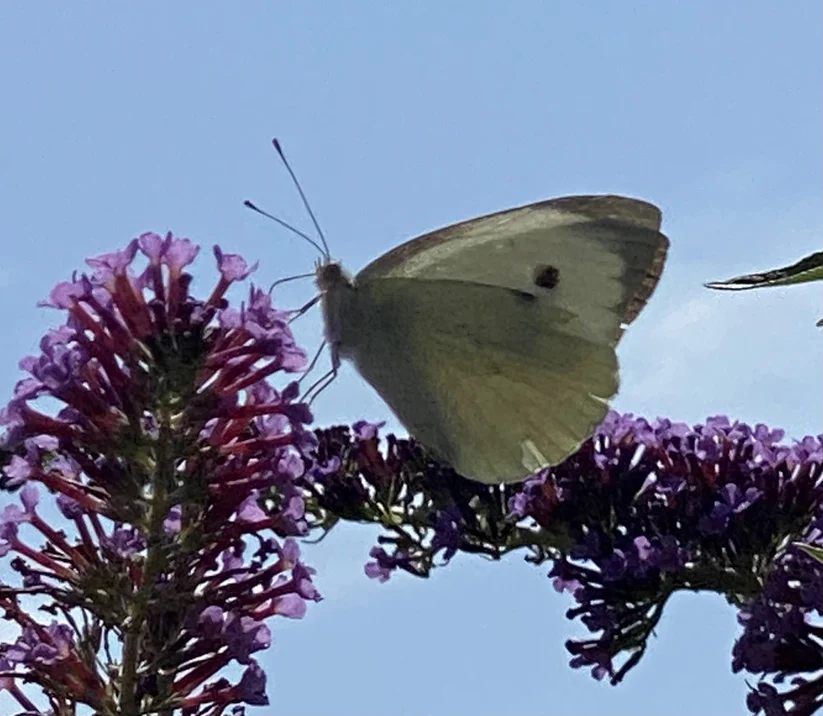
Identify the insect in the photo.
Pieris brassicae
